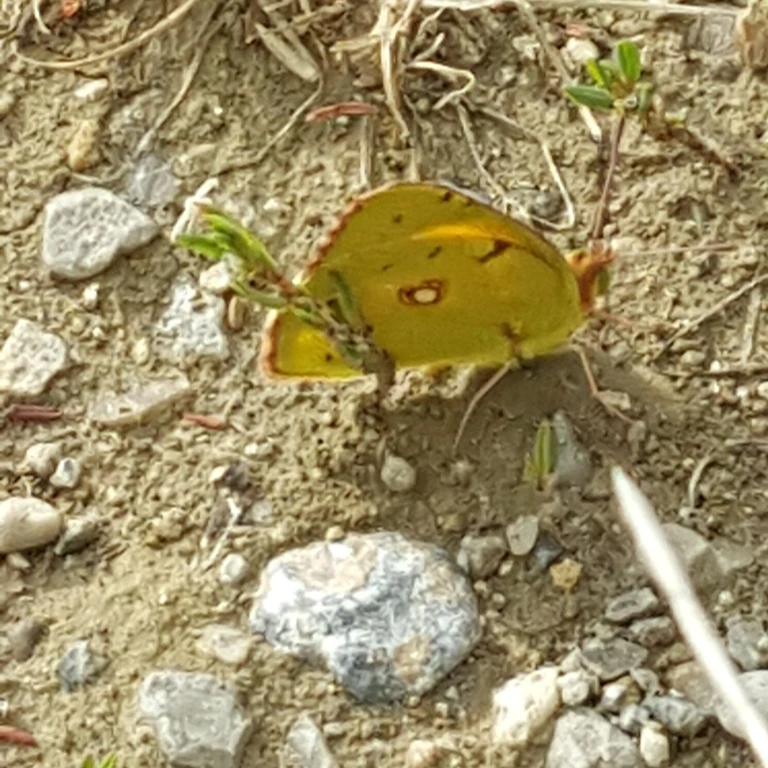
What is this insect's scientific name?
Colias croceus
